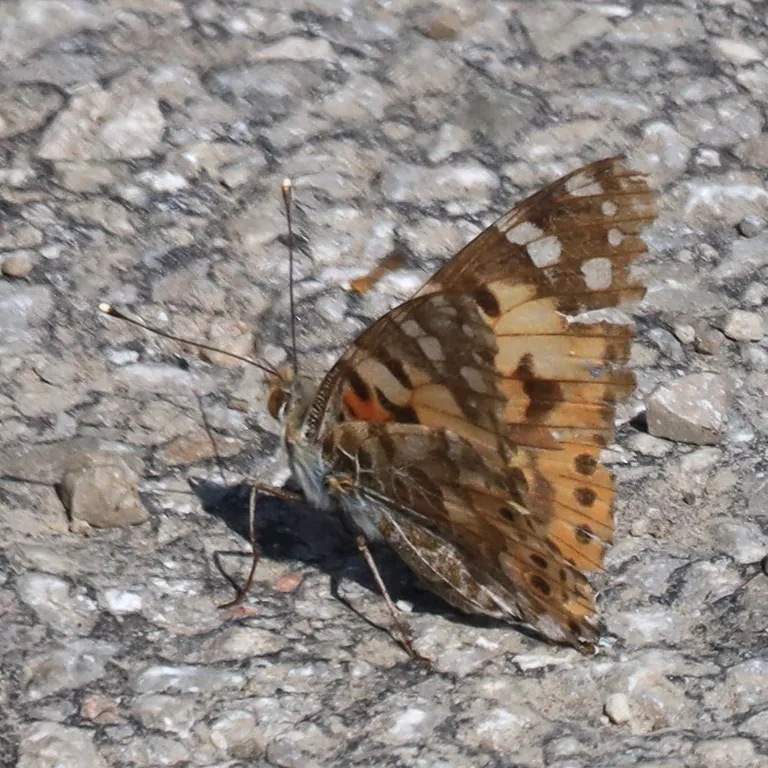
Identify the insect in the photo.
Vanessa cardui
